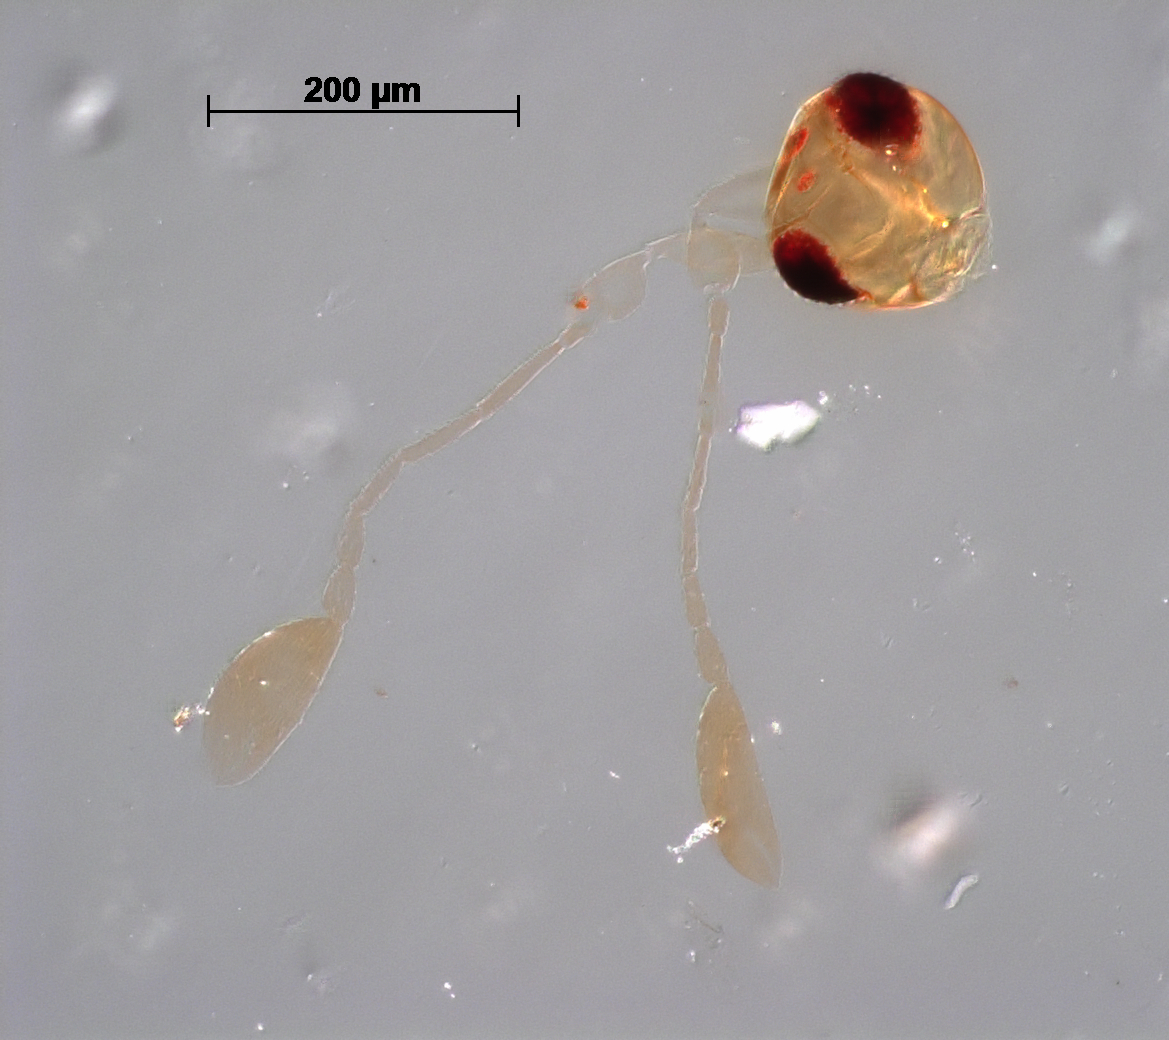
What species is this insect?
Polynema mymaripennis
